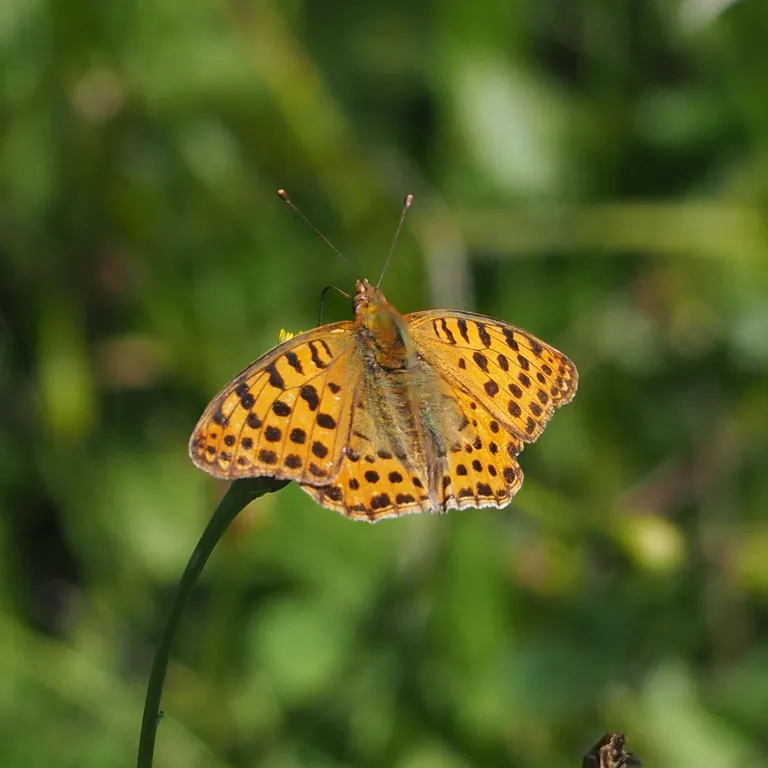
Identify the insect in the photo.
Issoria lathonia
